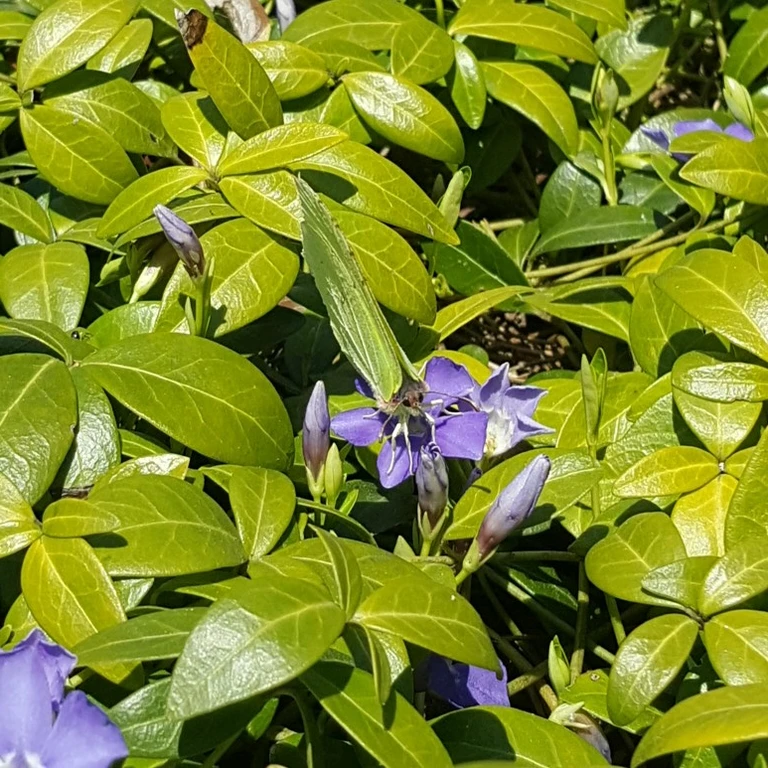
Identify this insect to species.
Gonepteryx rhamni
